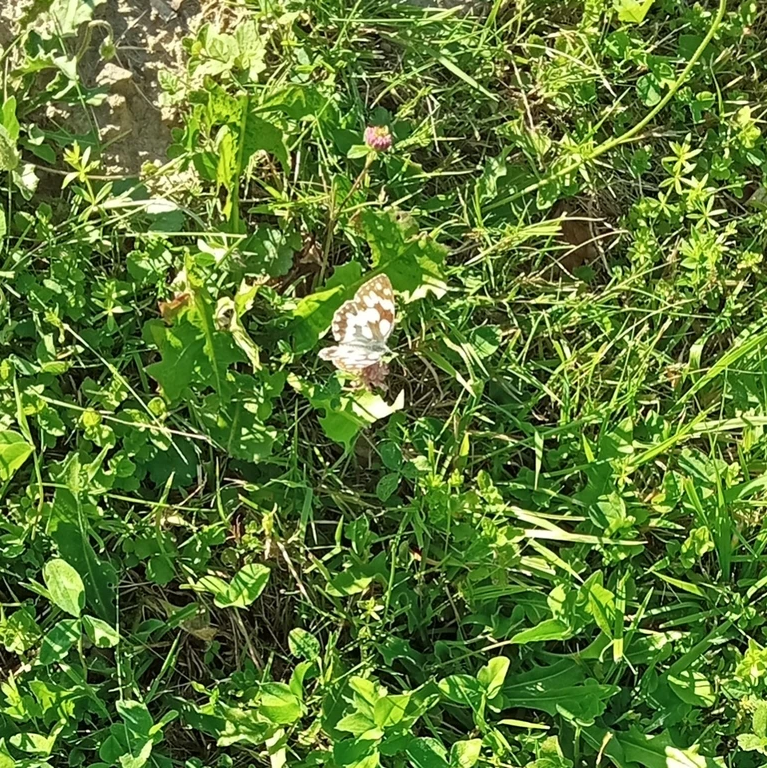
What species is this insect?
Melanargia galathea
